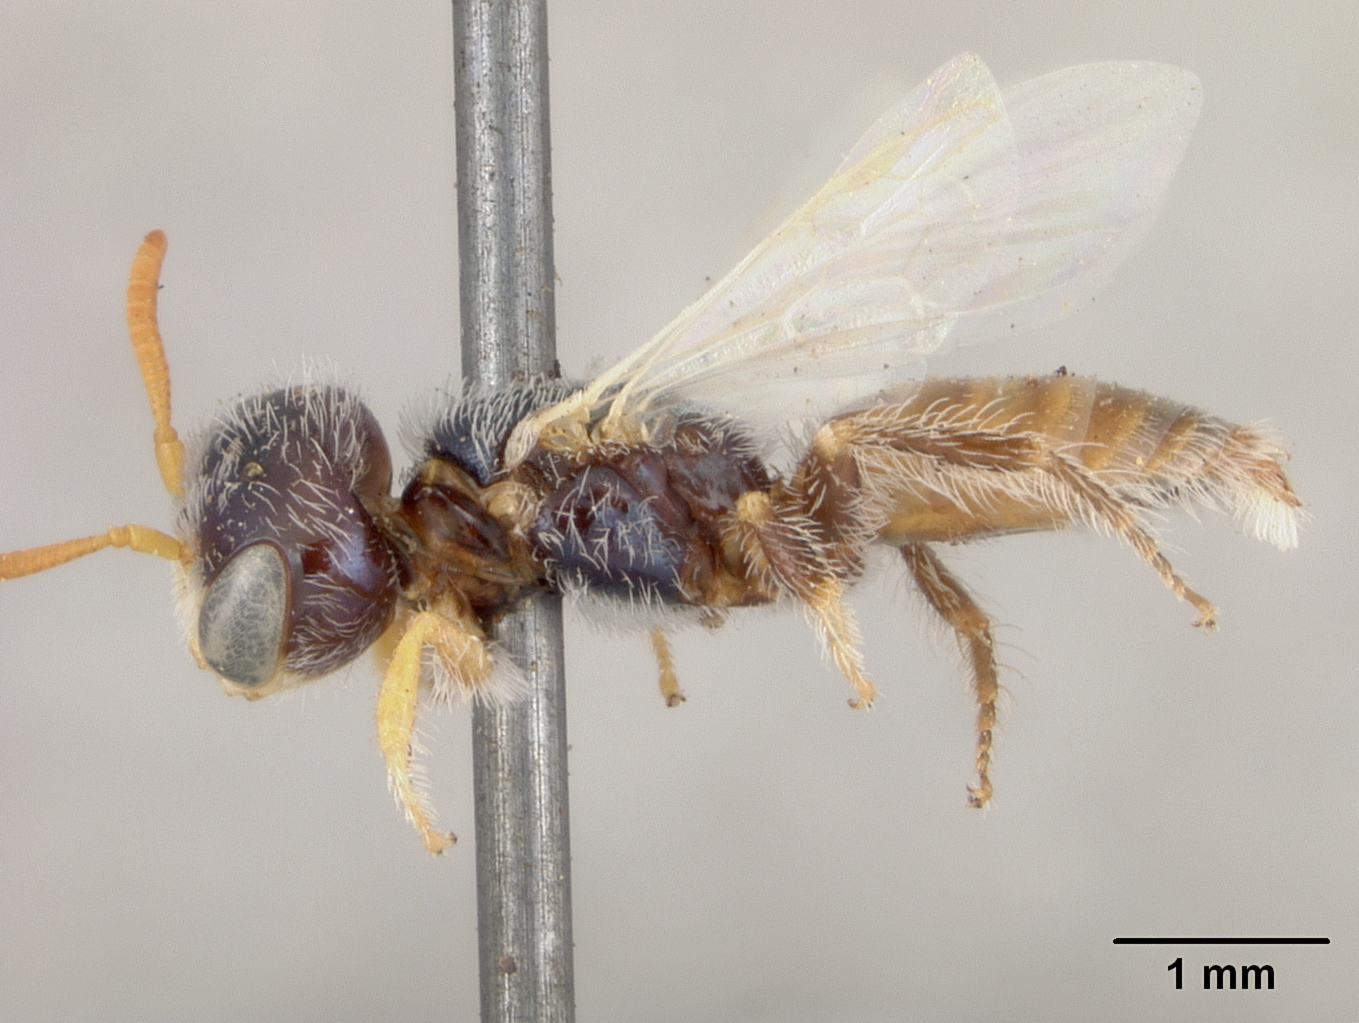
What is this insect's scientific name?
Perdita sidae
